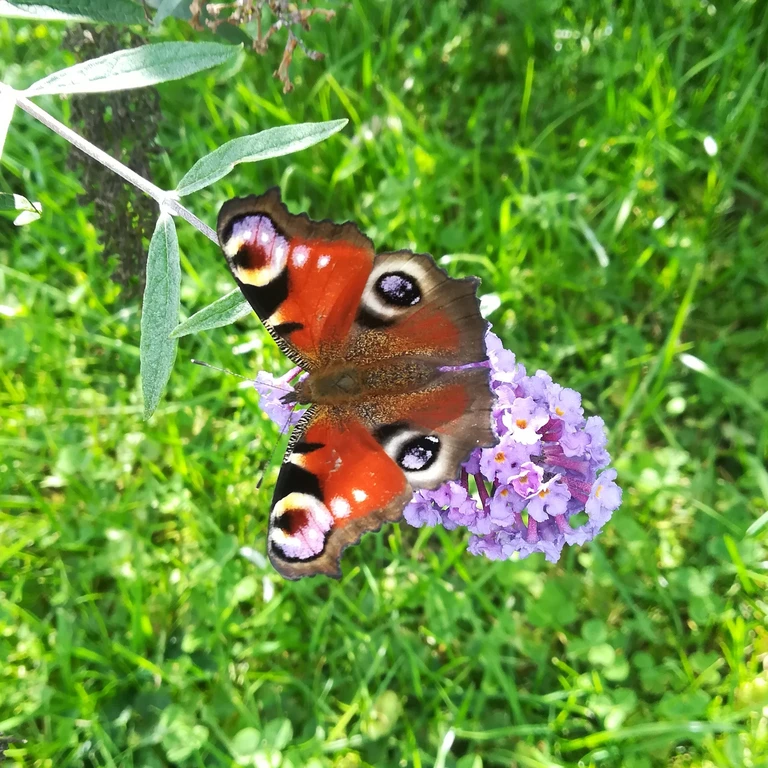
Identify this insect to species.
Aglais io
